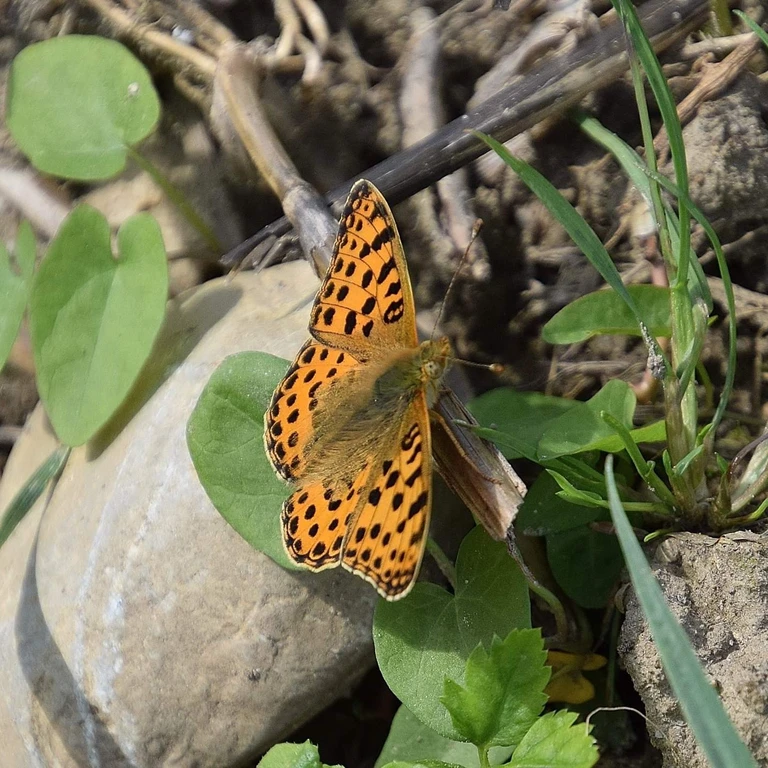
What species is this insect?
Issoria lathonia
